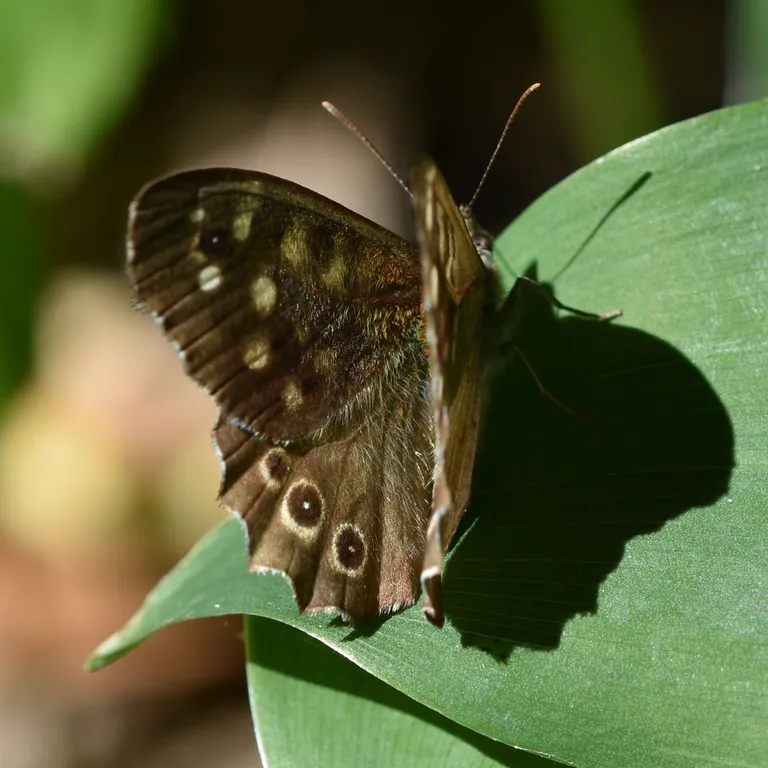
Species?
Pararge aegeria
